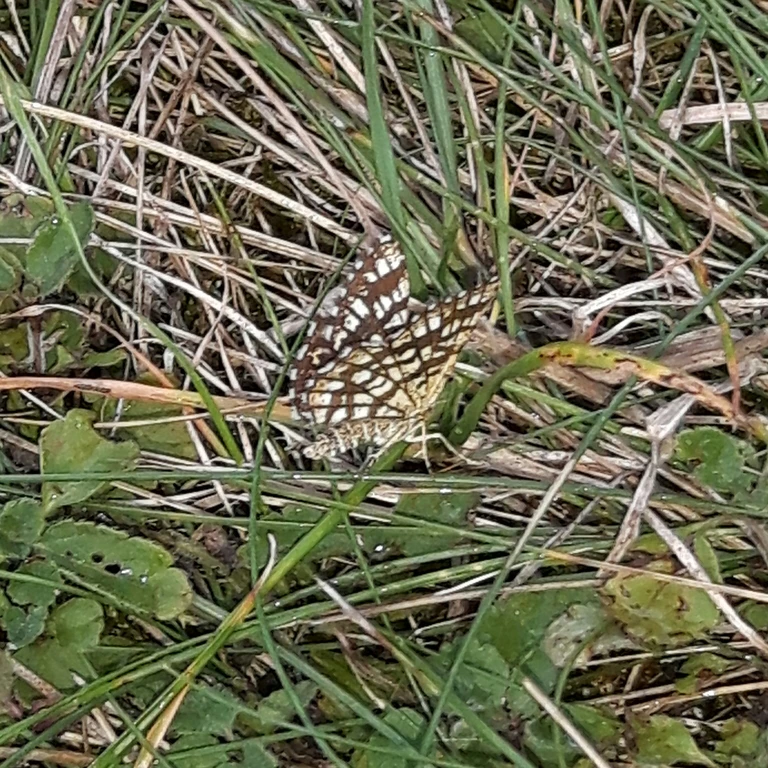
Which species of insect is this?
Chiasmia clathrata
